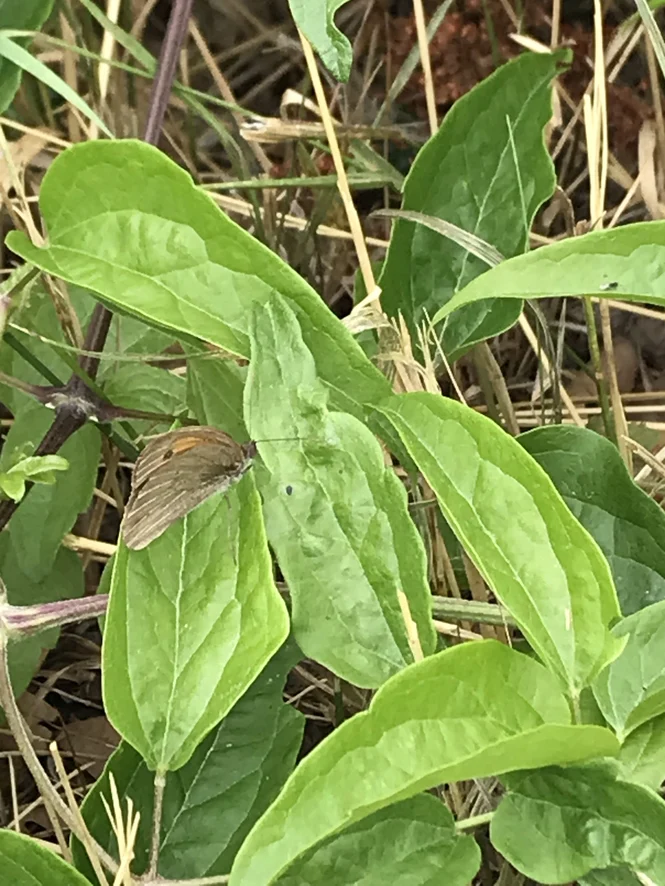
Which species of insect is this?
Maniola jurtina
